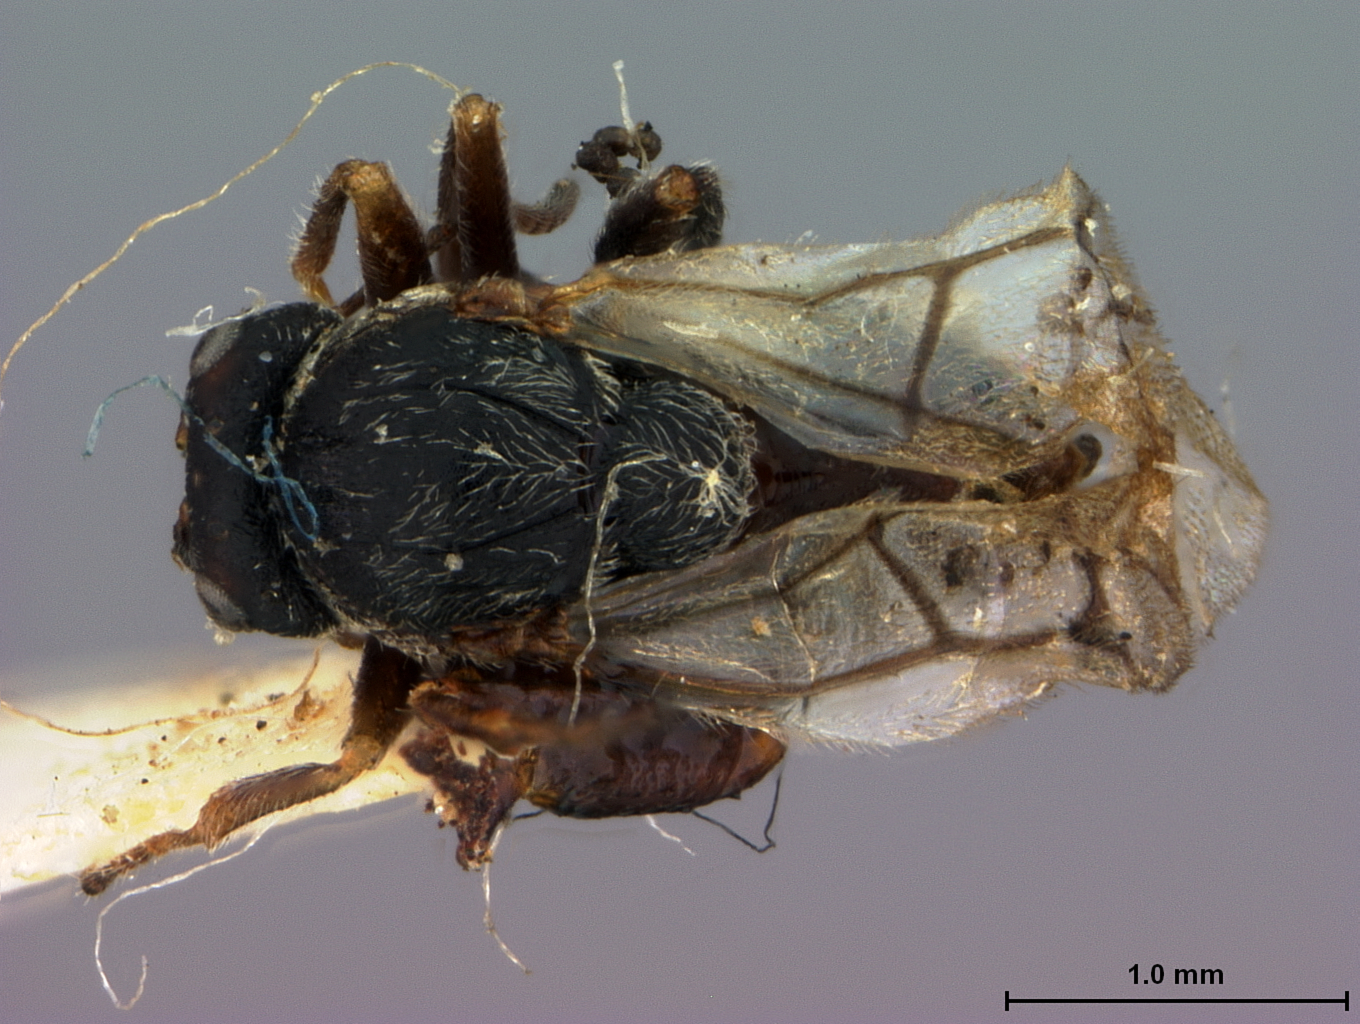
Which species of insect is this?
Cynips dimorphus
